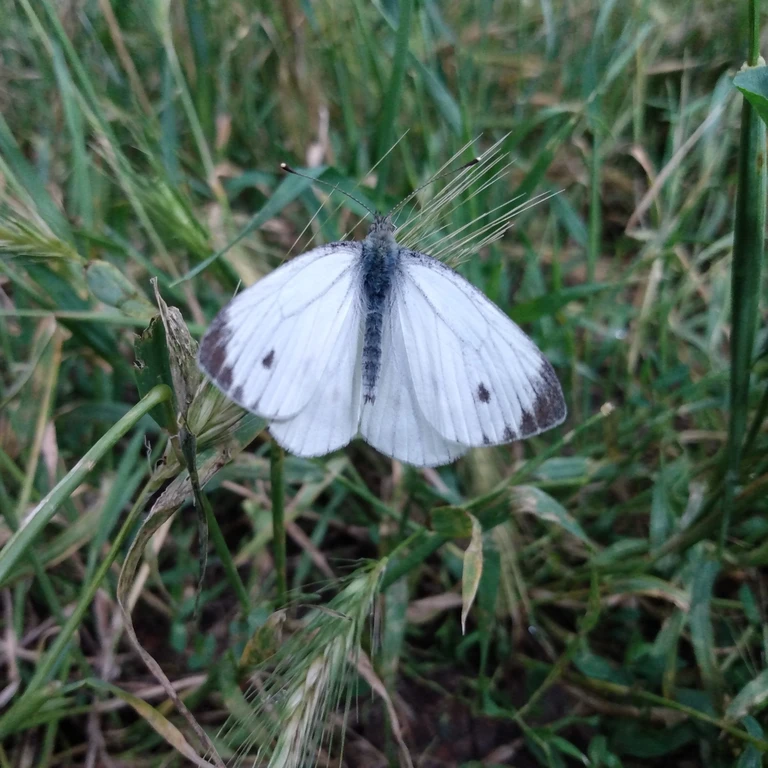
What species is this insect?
Pieris napi
